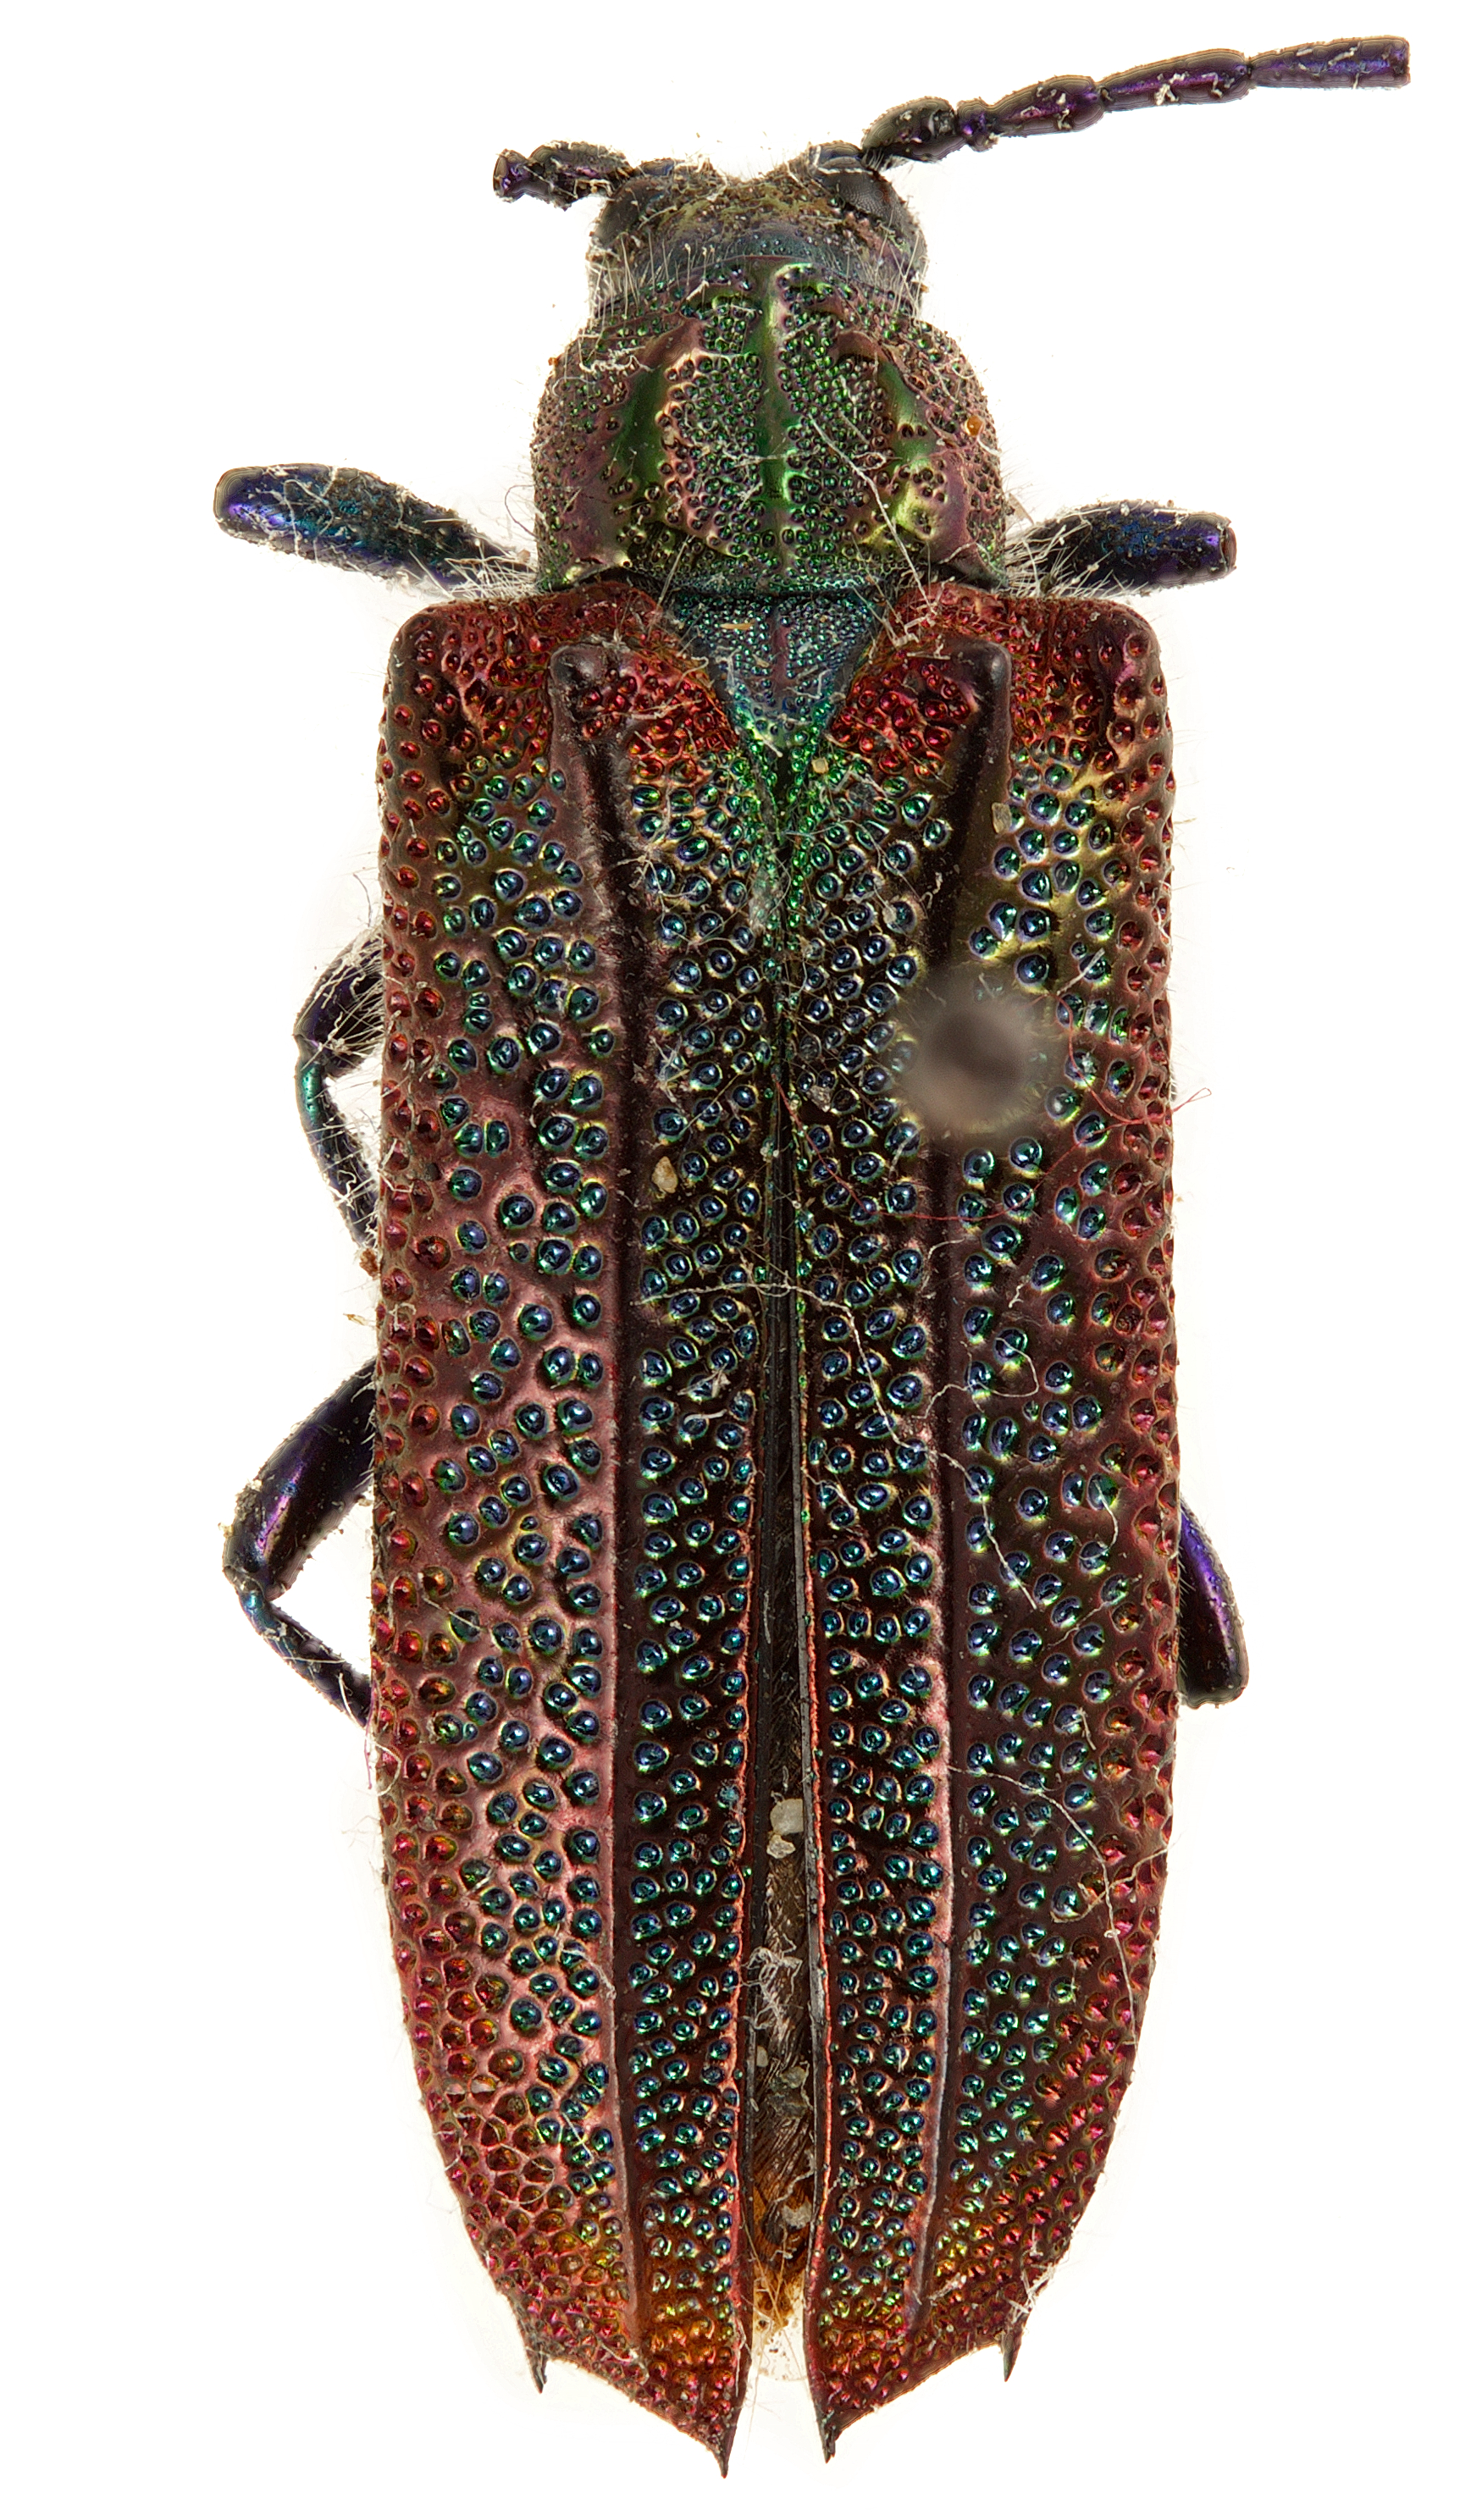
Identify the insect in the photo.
Oxypeltus quadrispinosus
